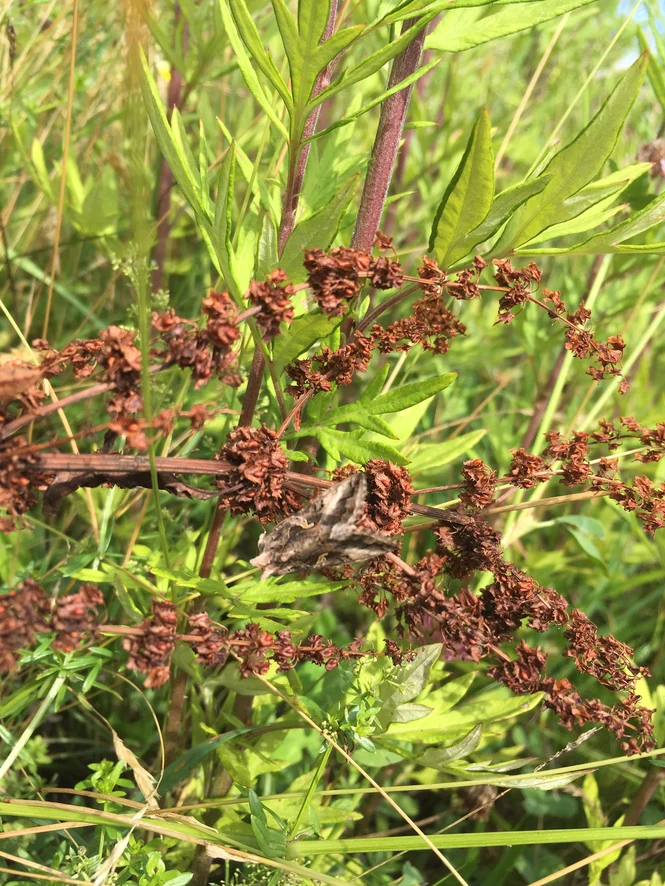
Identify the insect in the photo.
Autographa gamma
